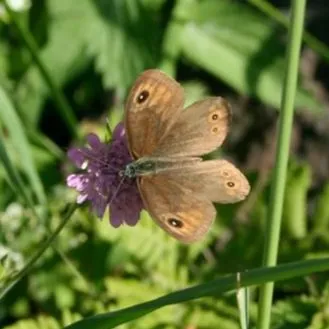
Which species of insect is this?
Lasiommata maera (also Pararge maera)
